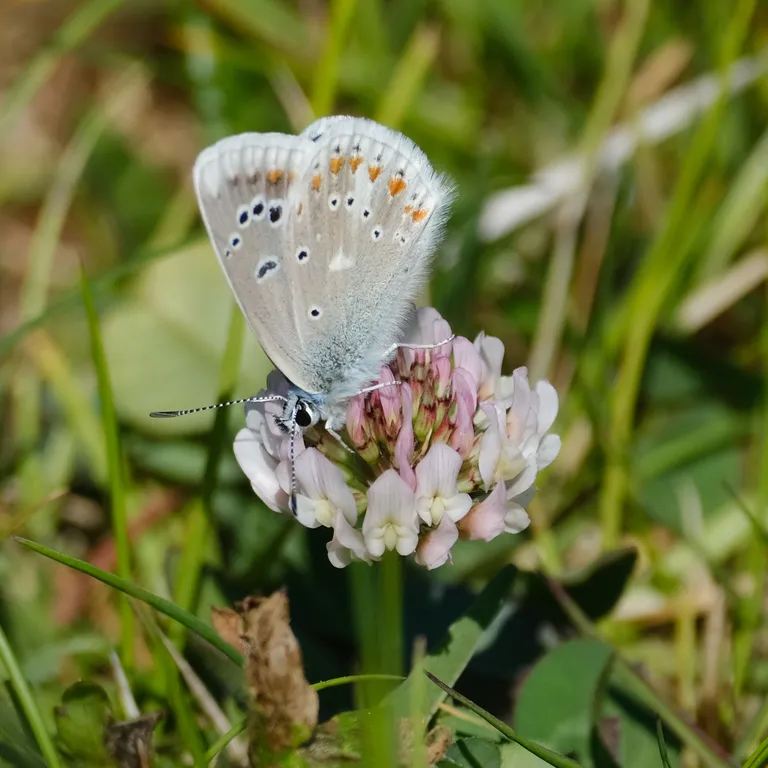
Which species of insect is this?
Polyommatus dorylas
